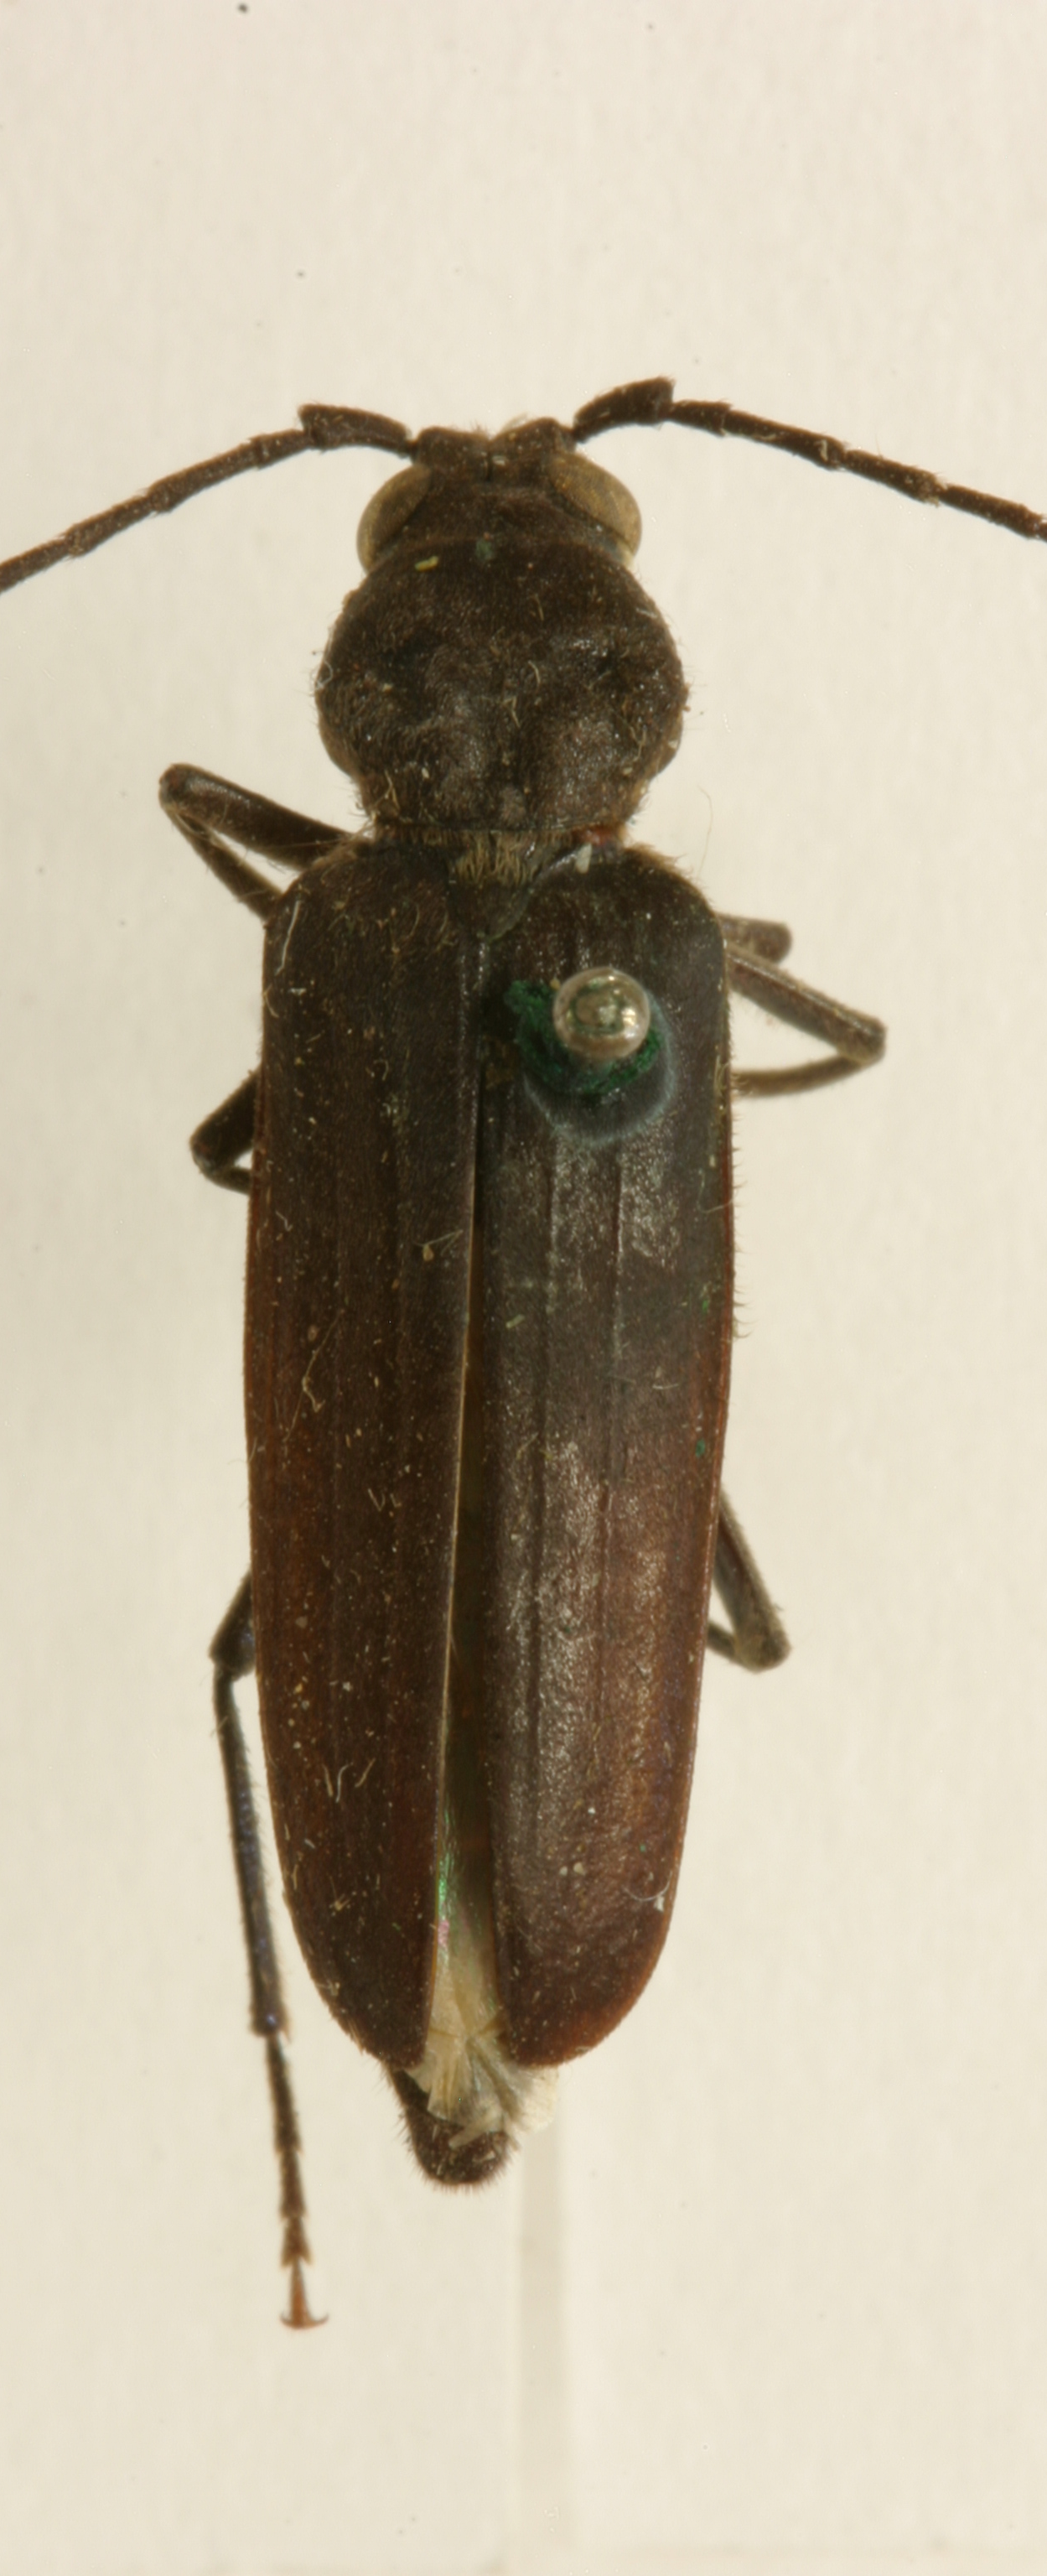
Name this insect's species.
Criocephalus filitarsis (also Arhopalus asperatus)
